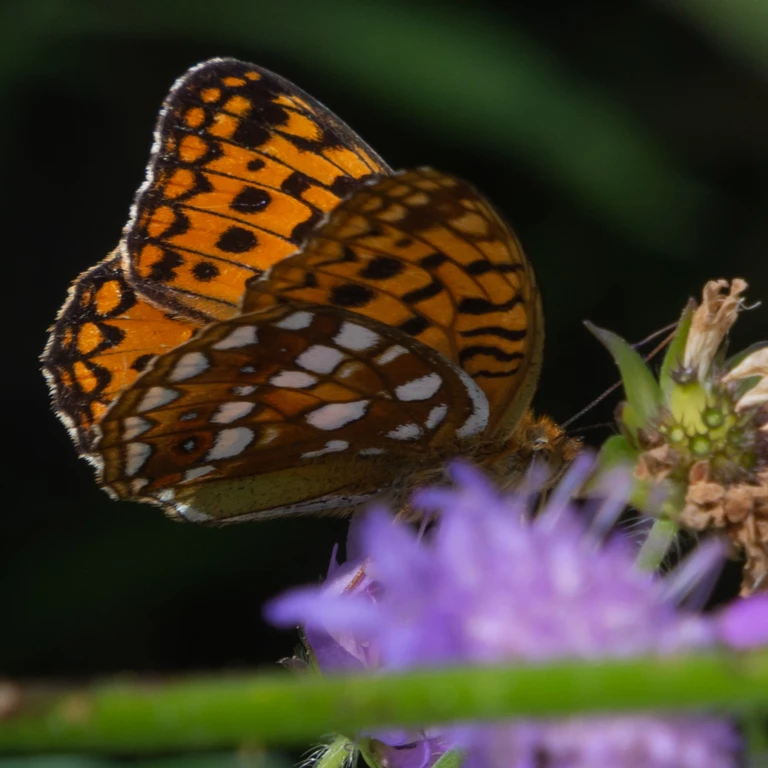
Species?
Fabriciana adippe
